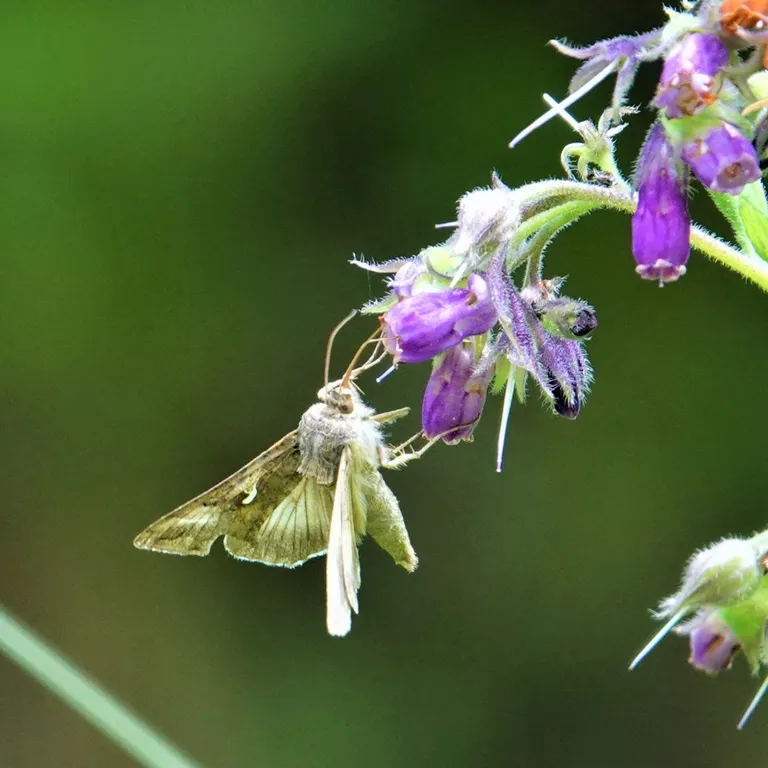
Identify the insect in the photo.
Autographa gamma
